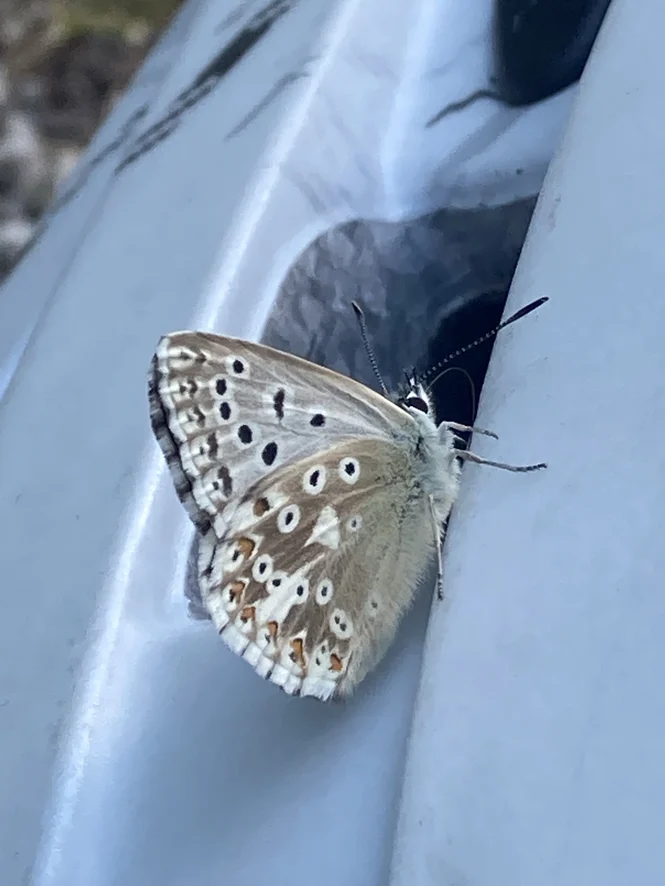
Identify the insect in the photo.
Lysandra coridon
